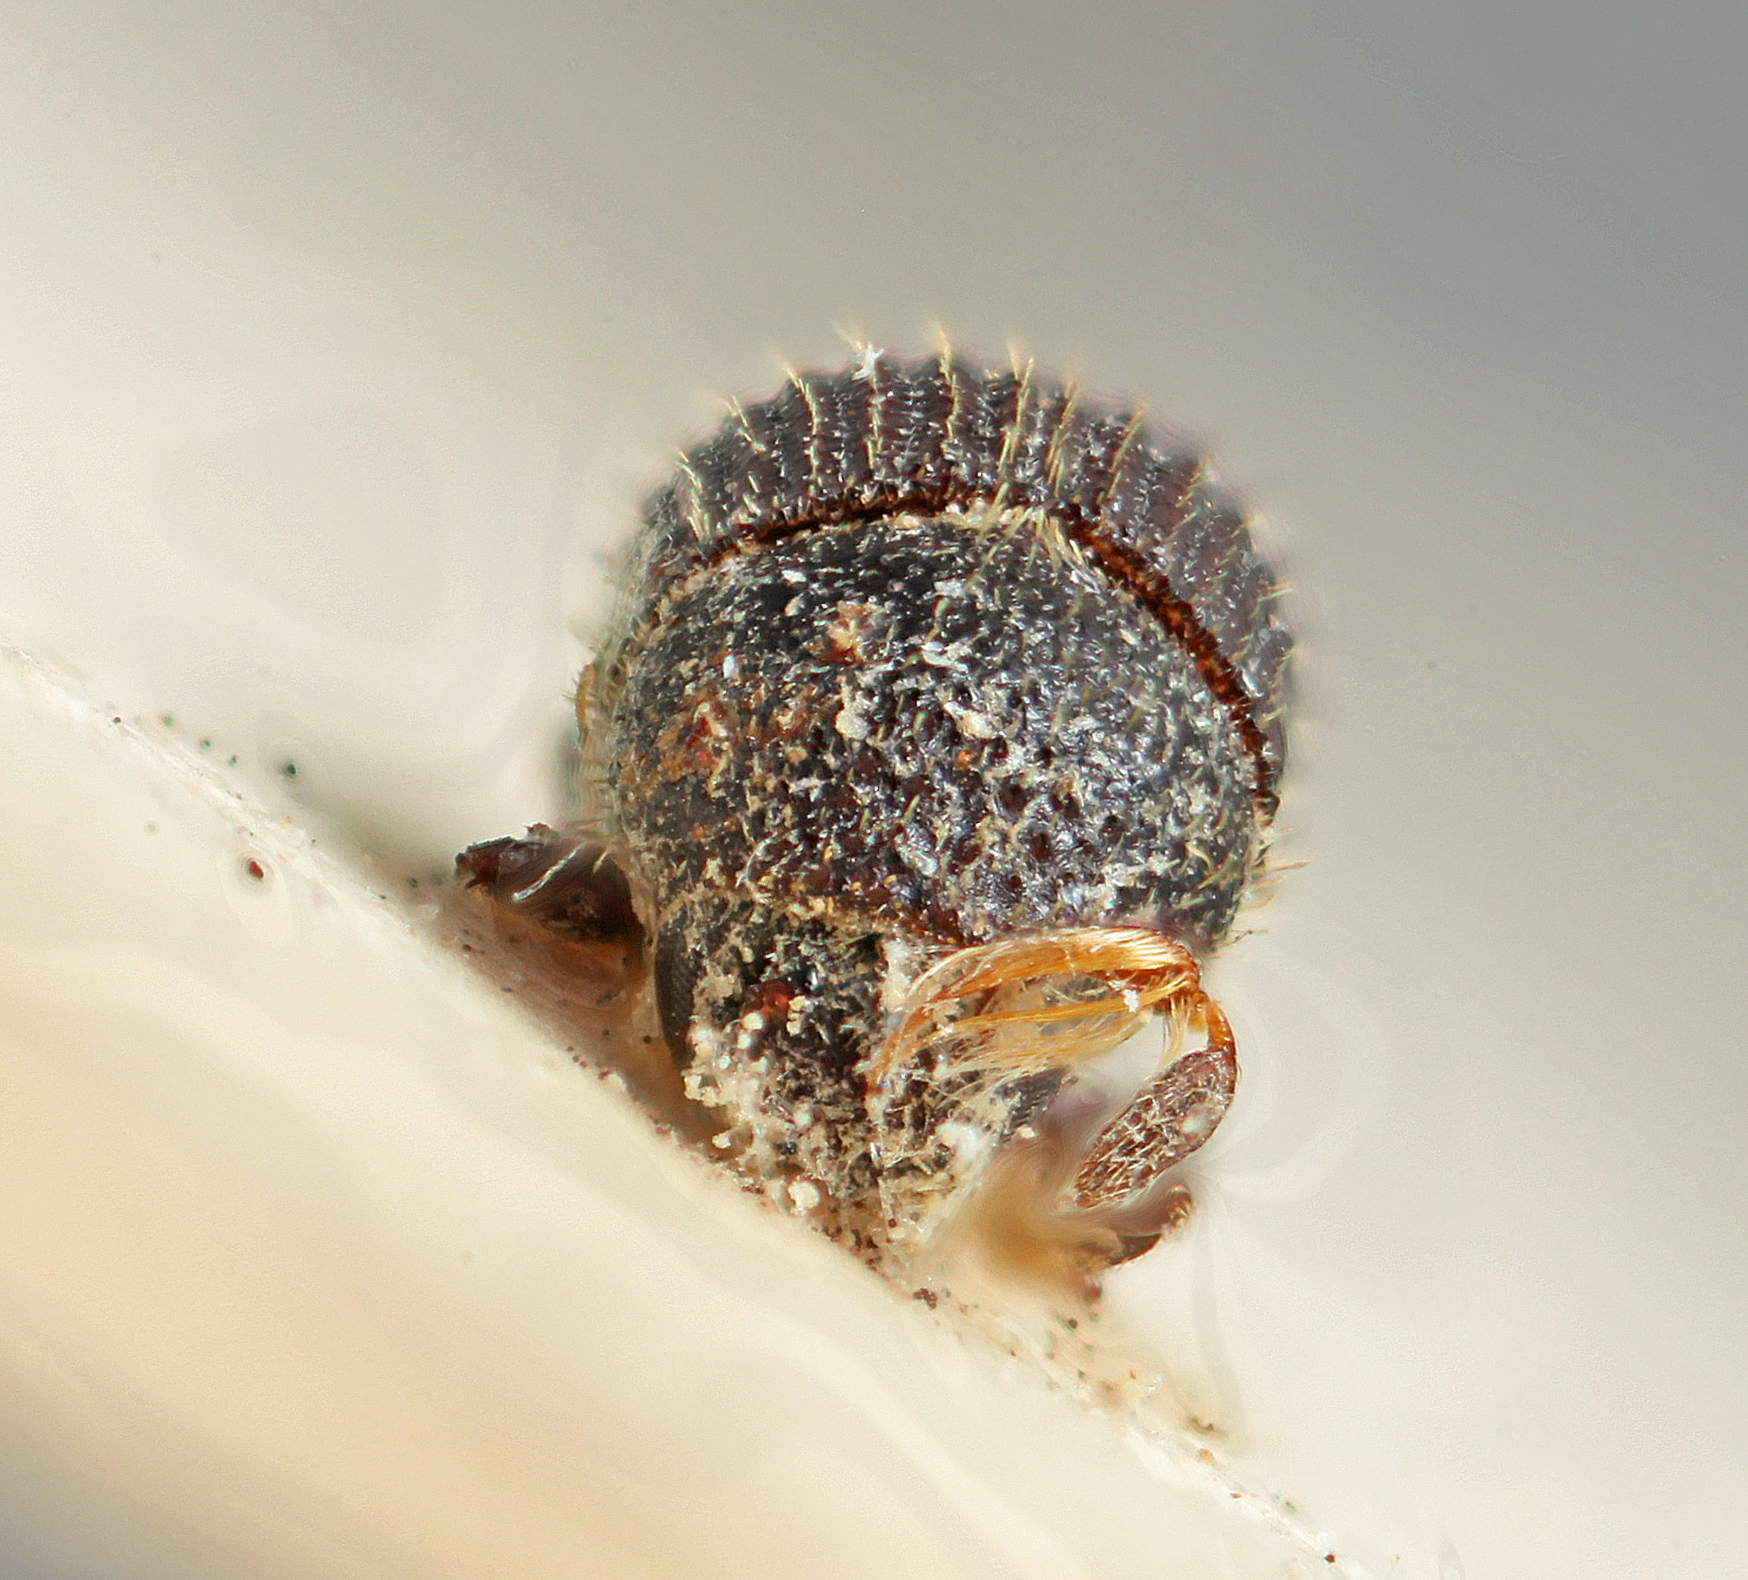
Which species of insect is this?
Phloeotribus asperulus
